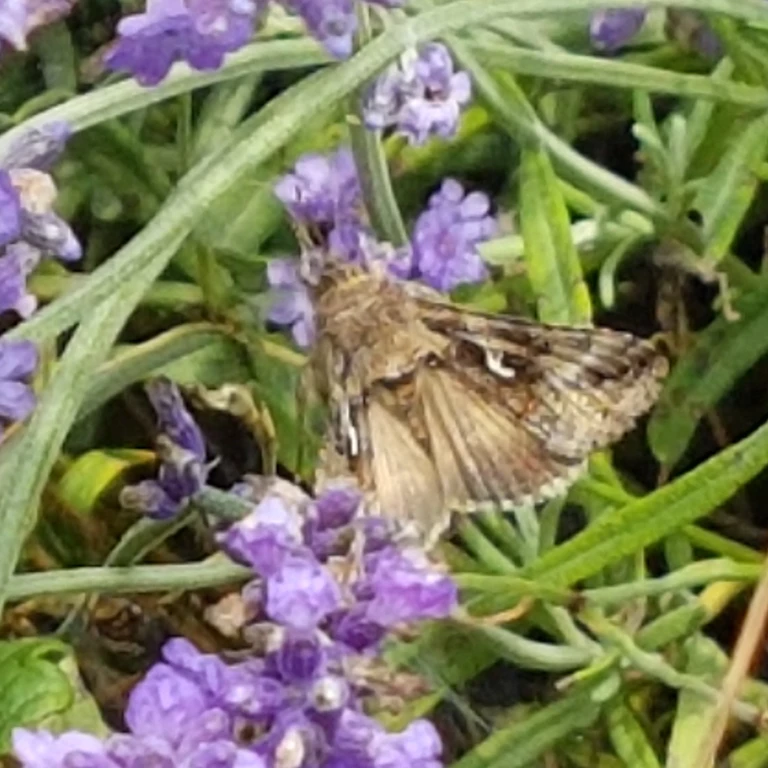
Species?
Autographa gamma
